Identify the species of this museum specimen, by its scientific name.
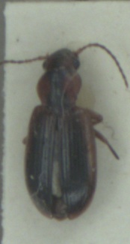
Dicheirotrichus gustavii
